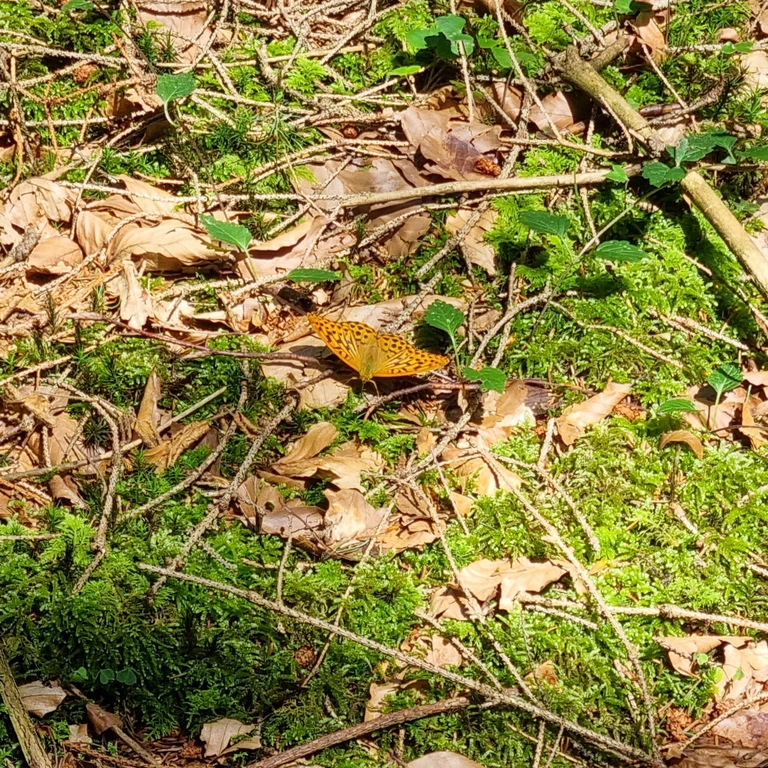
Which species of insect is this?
Argynnis paphia
